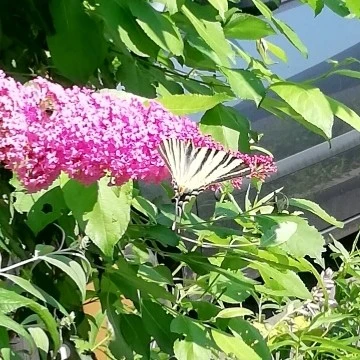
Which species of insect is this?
Iphiclides podalirius
